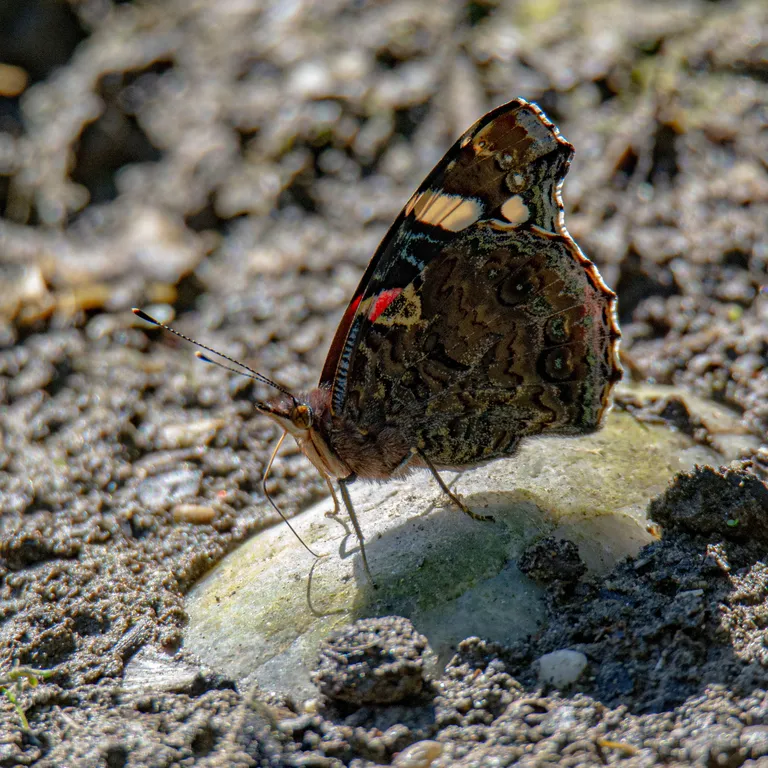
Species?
Vanessa atalanta
